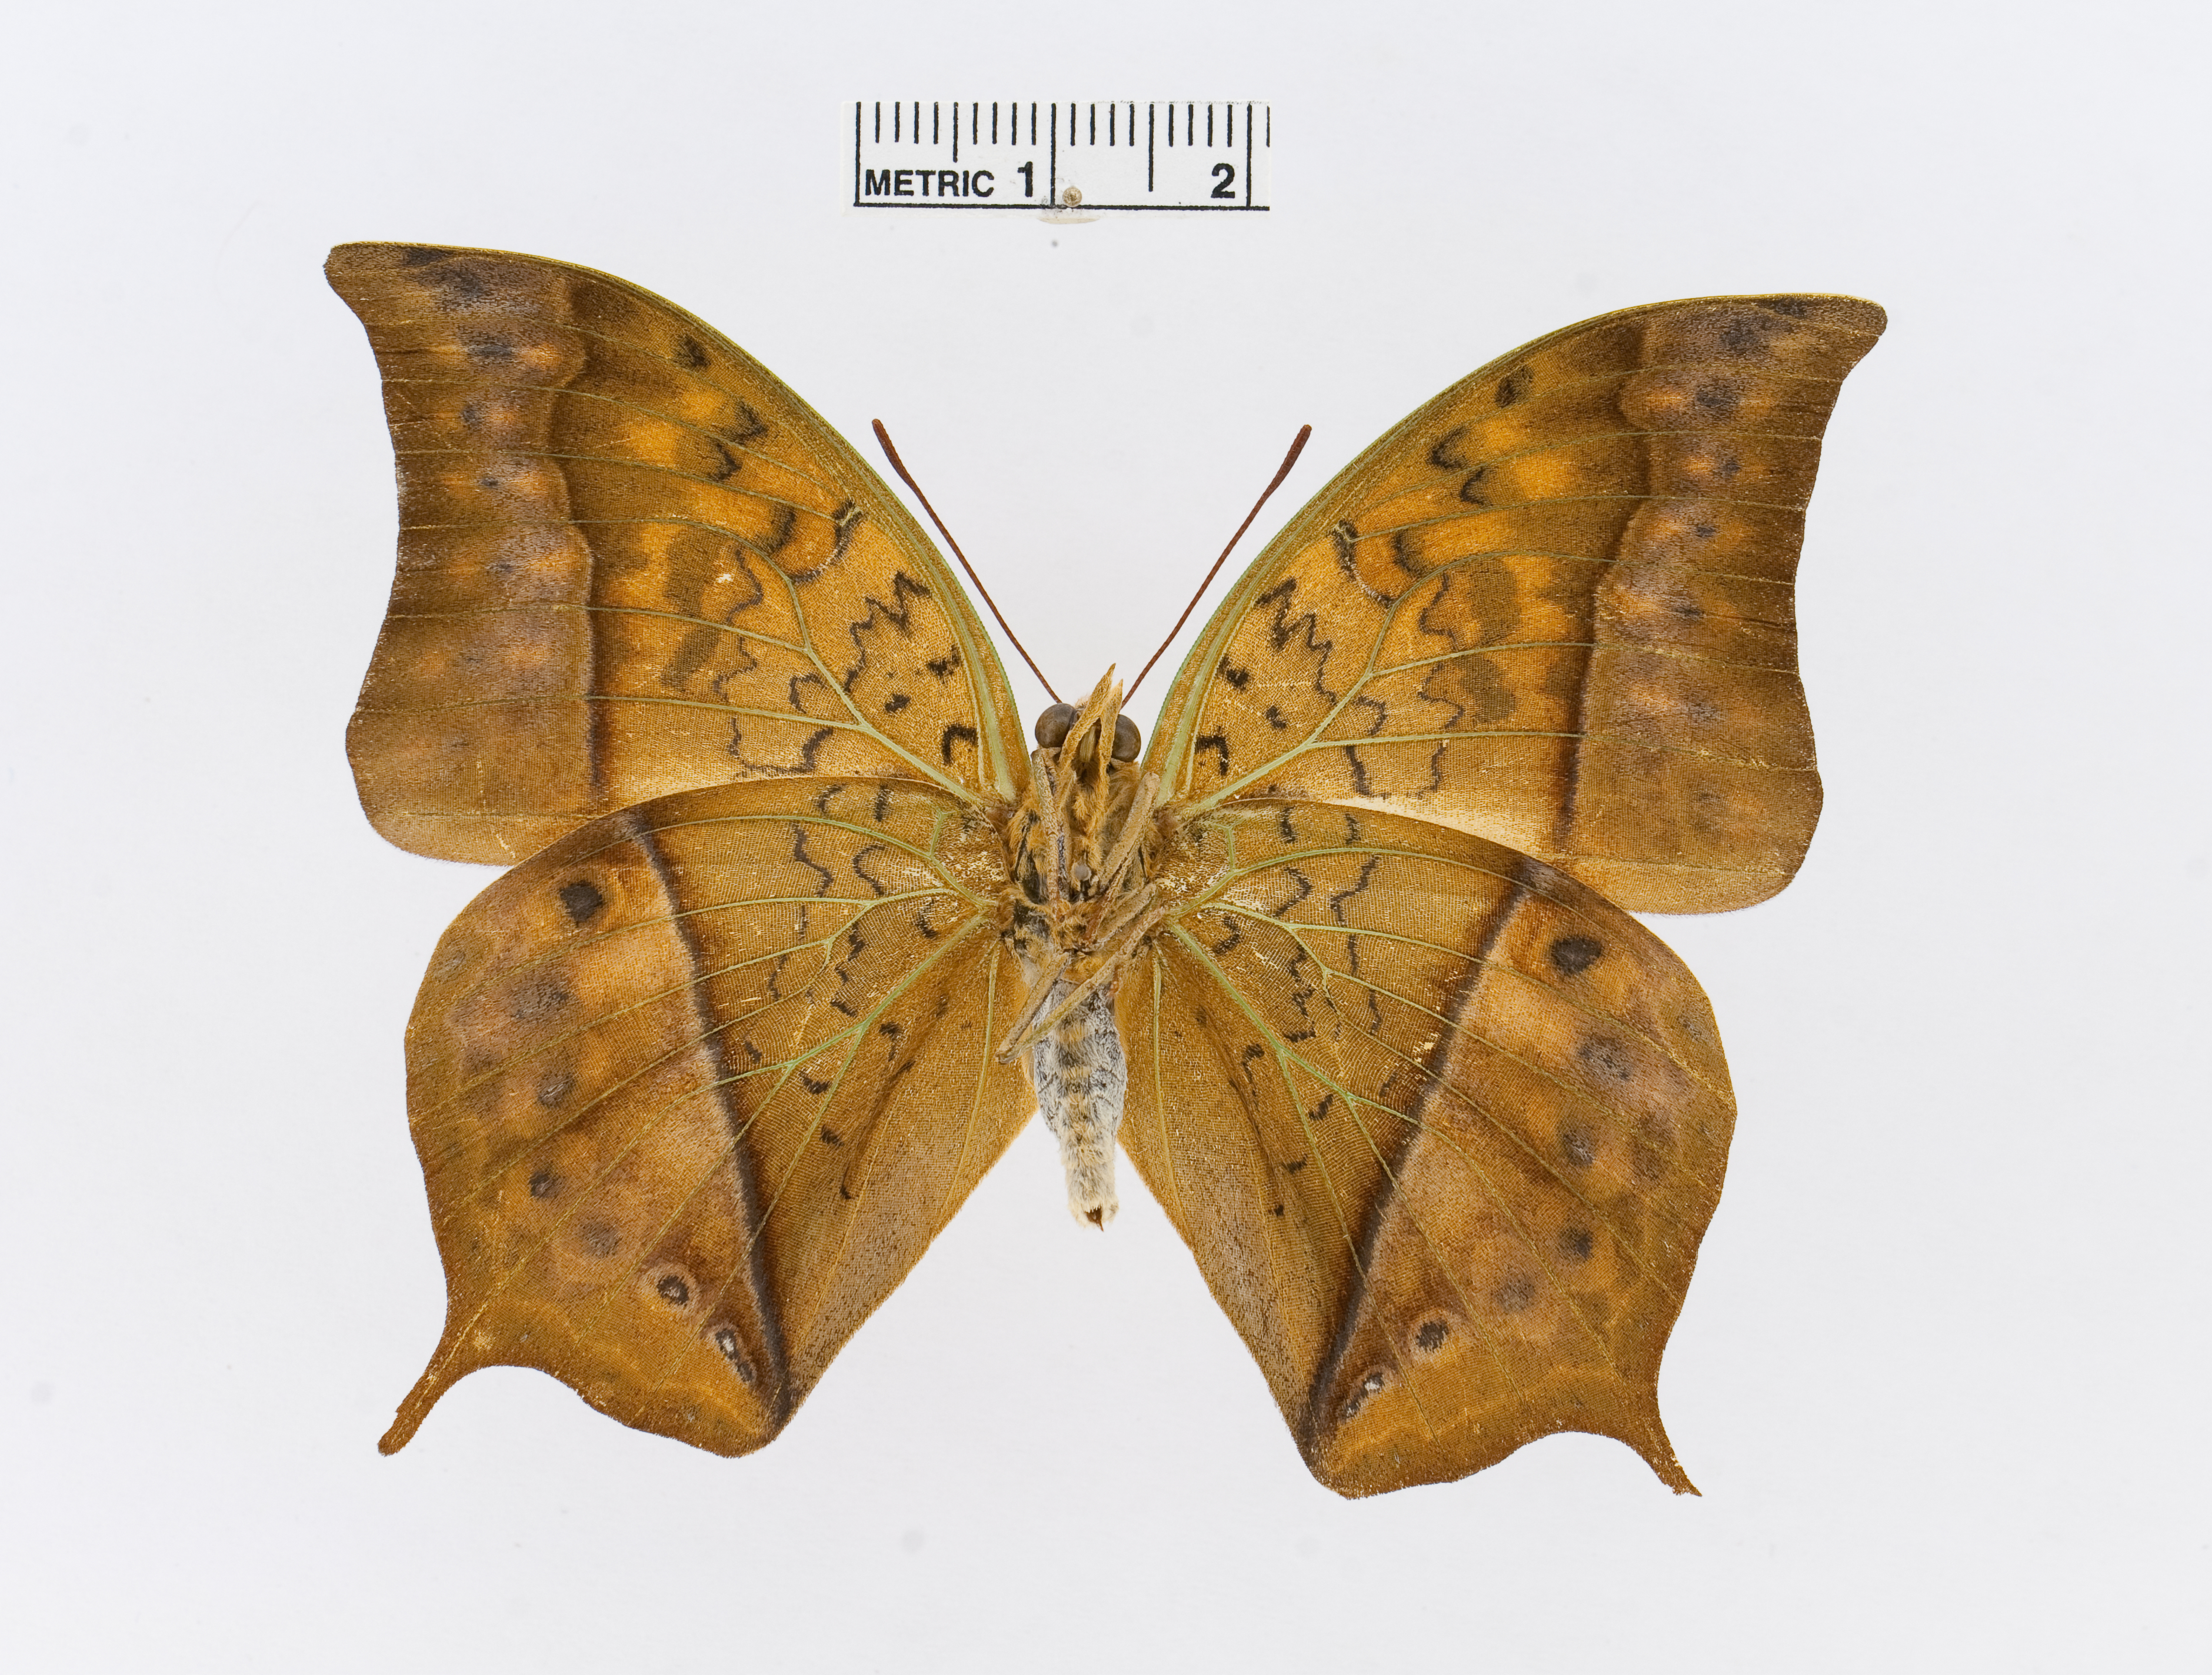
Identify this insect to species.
Charaxes acuminatus
